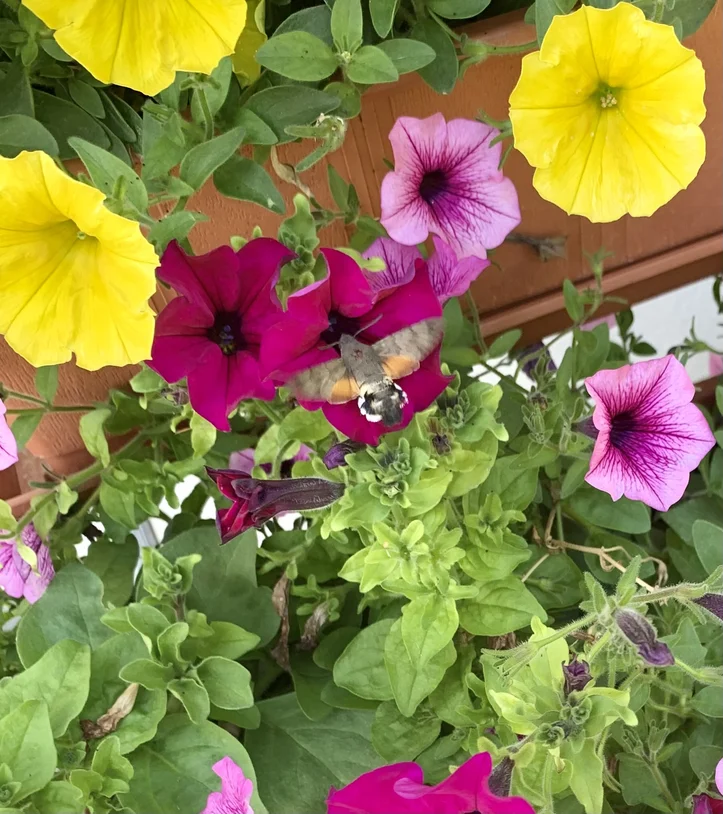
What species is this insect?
Macroglossum stellatarum
